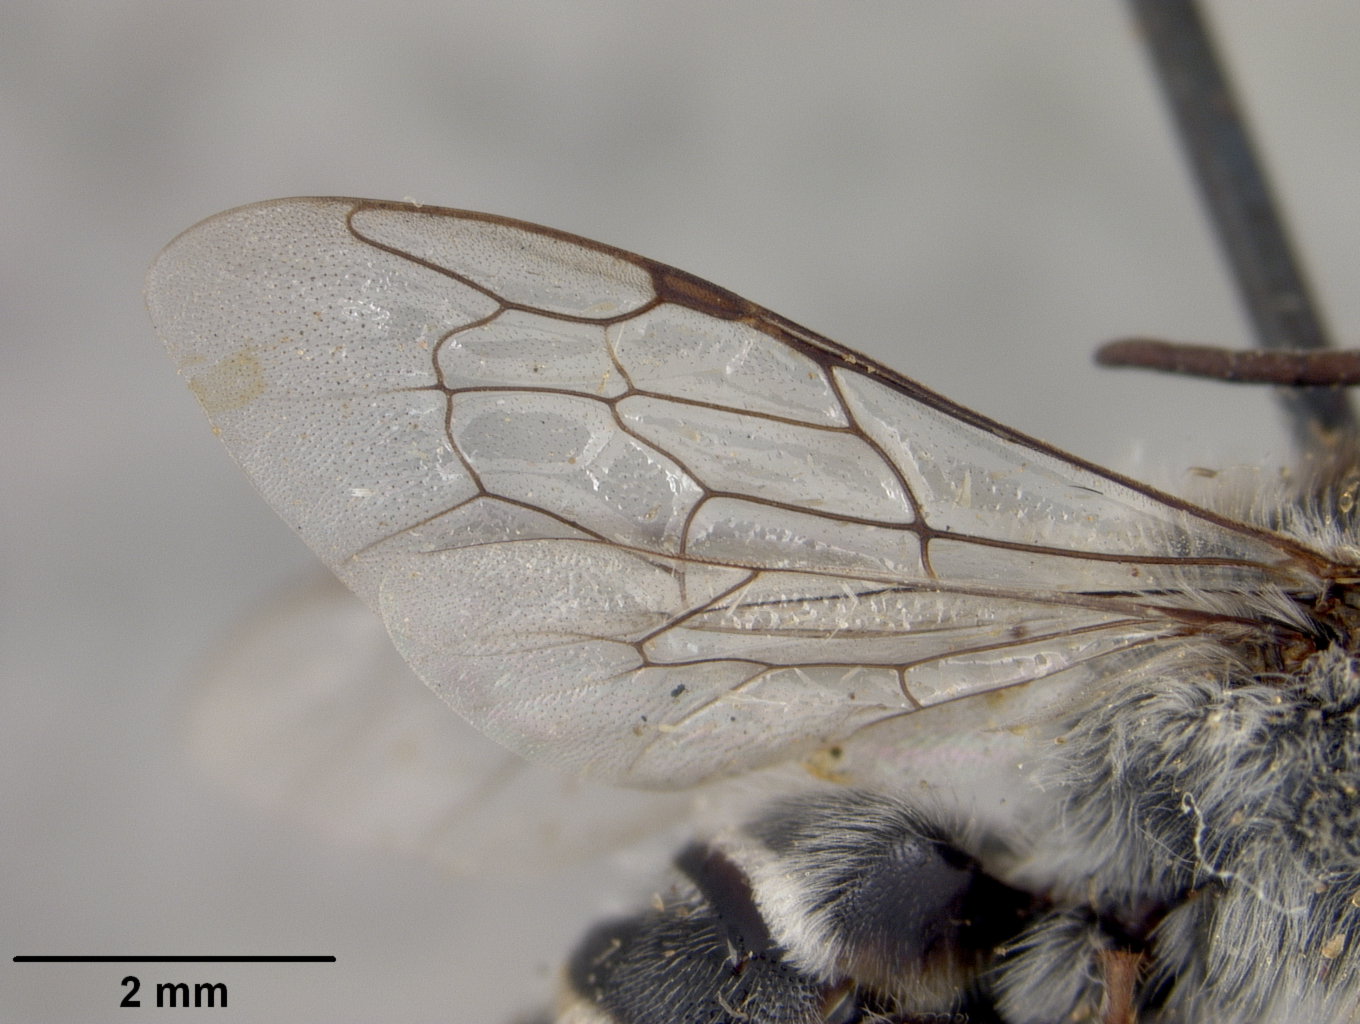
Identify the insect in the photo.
Megachile pratti
